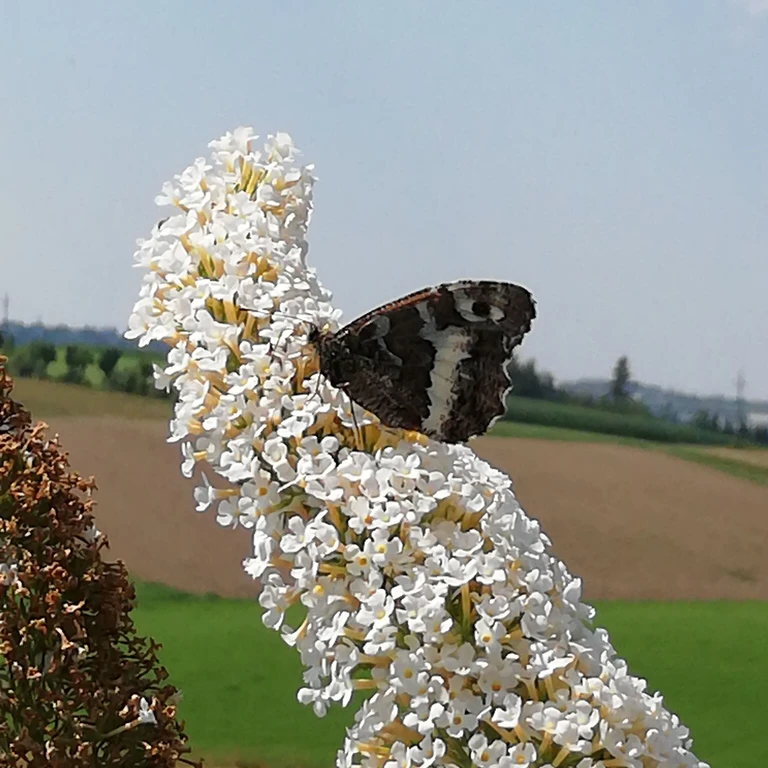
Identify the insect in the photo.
Brintesia circe
